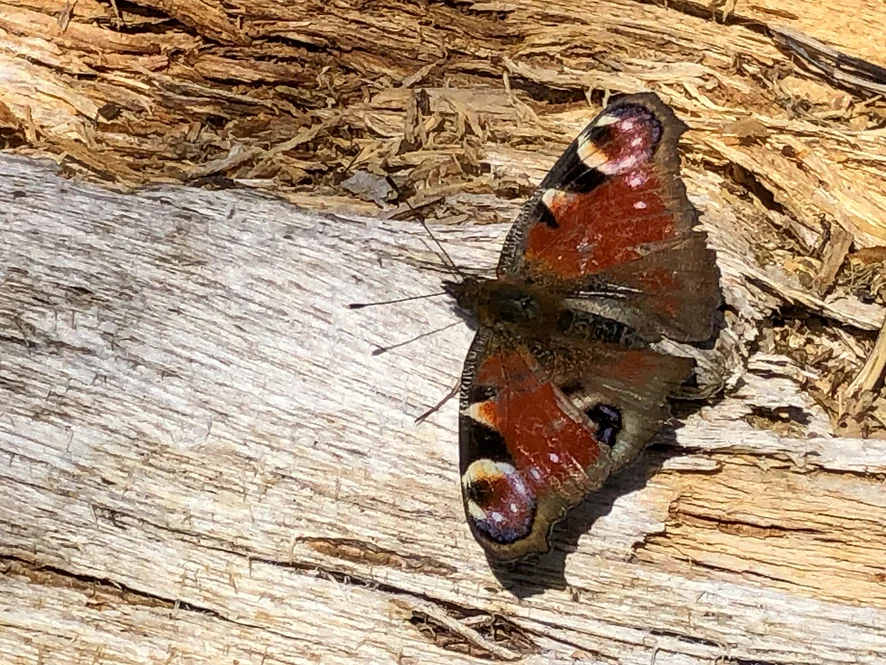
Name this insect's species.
Aglais io
